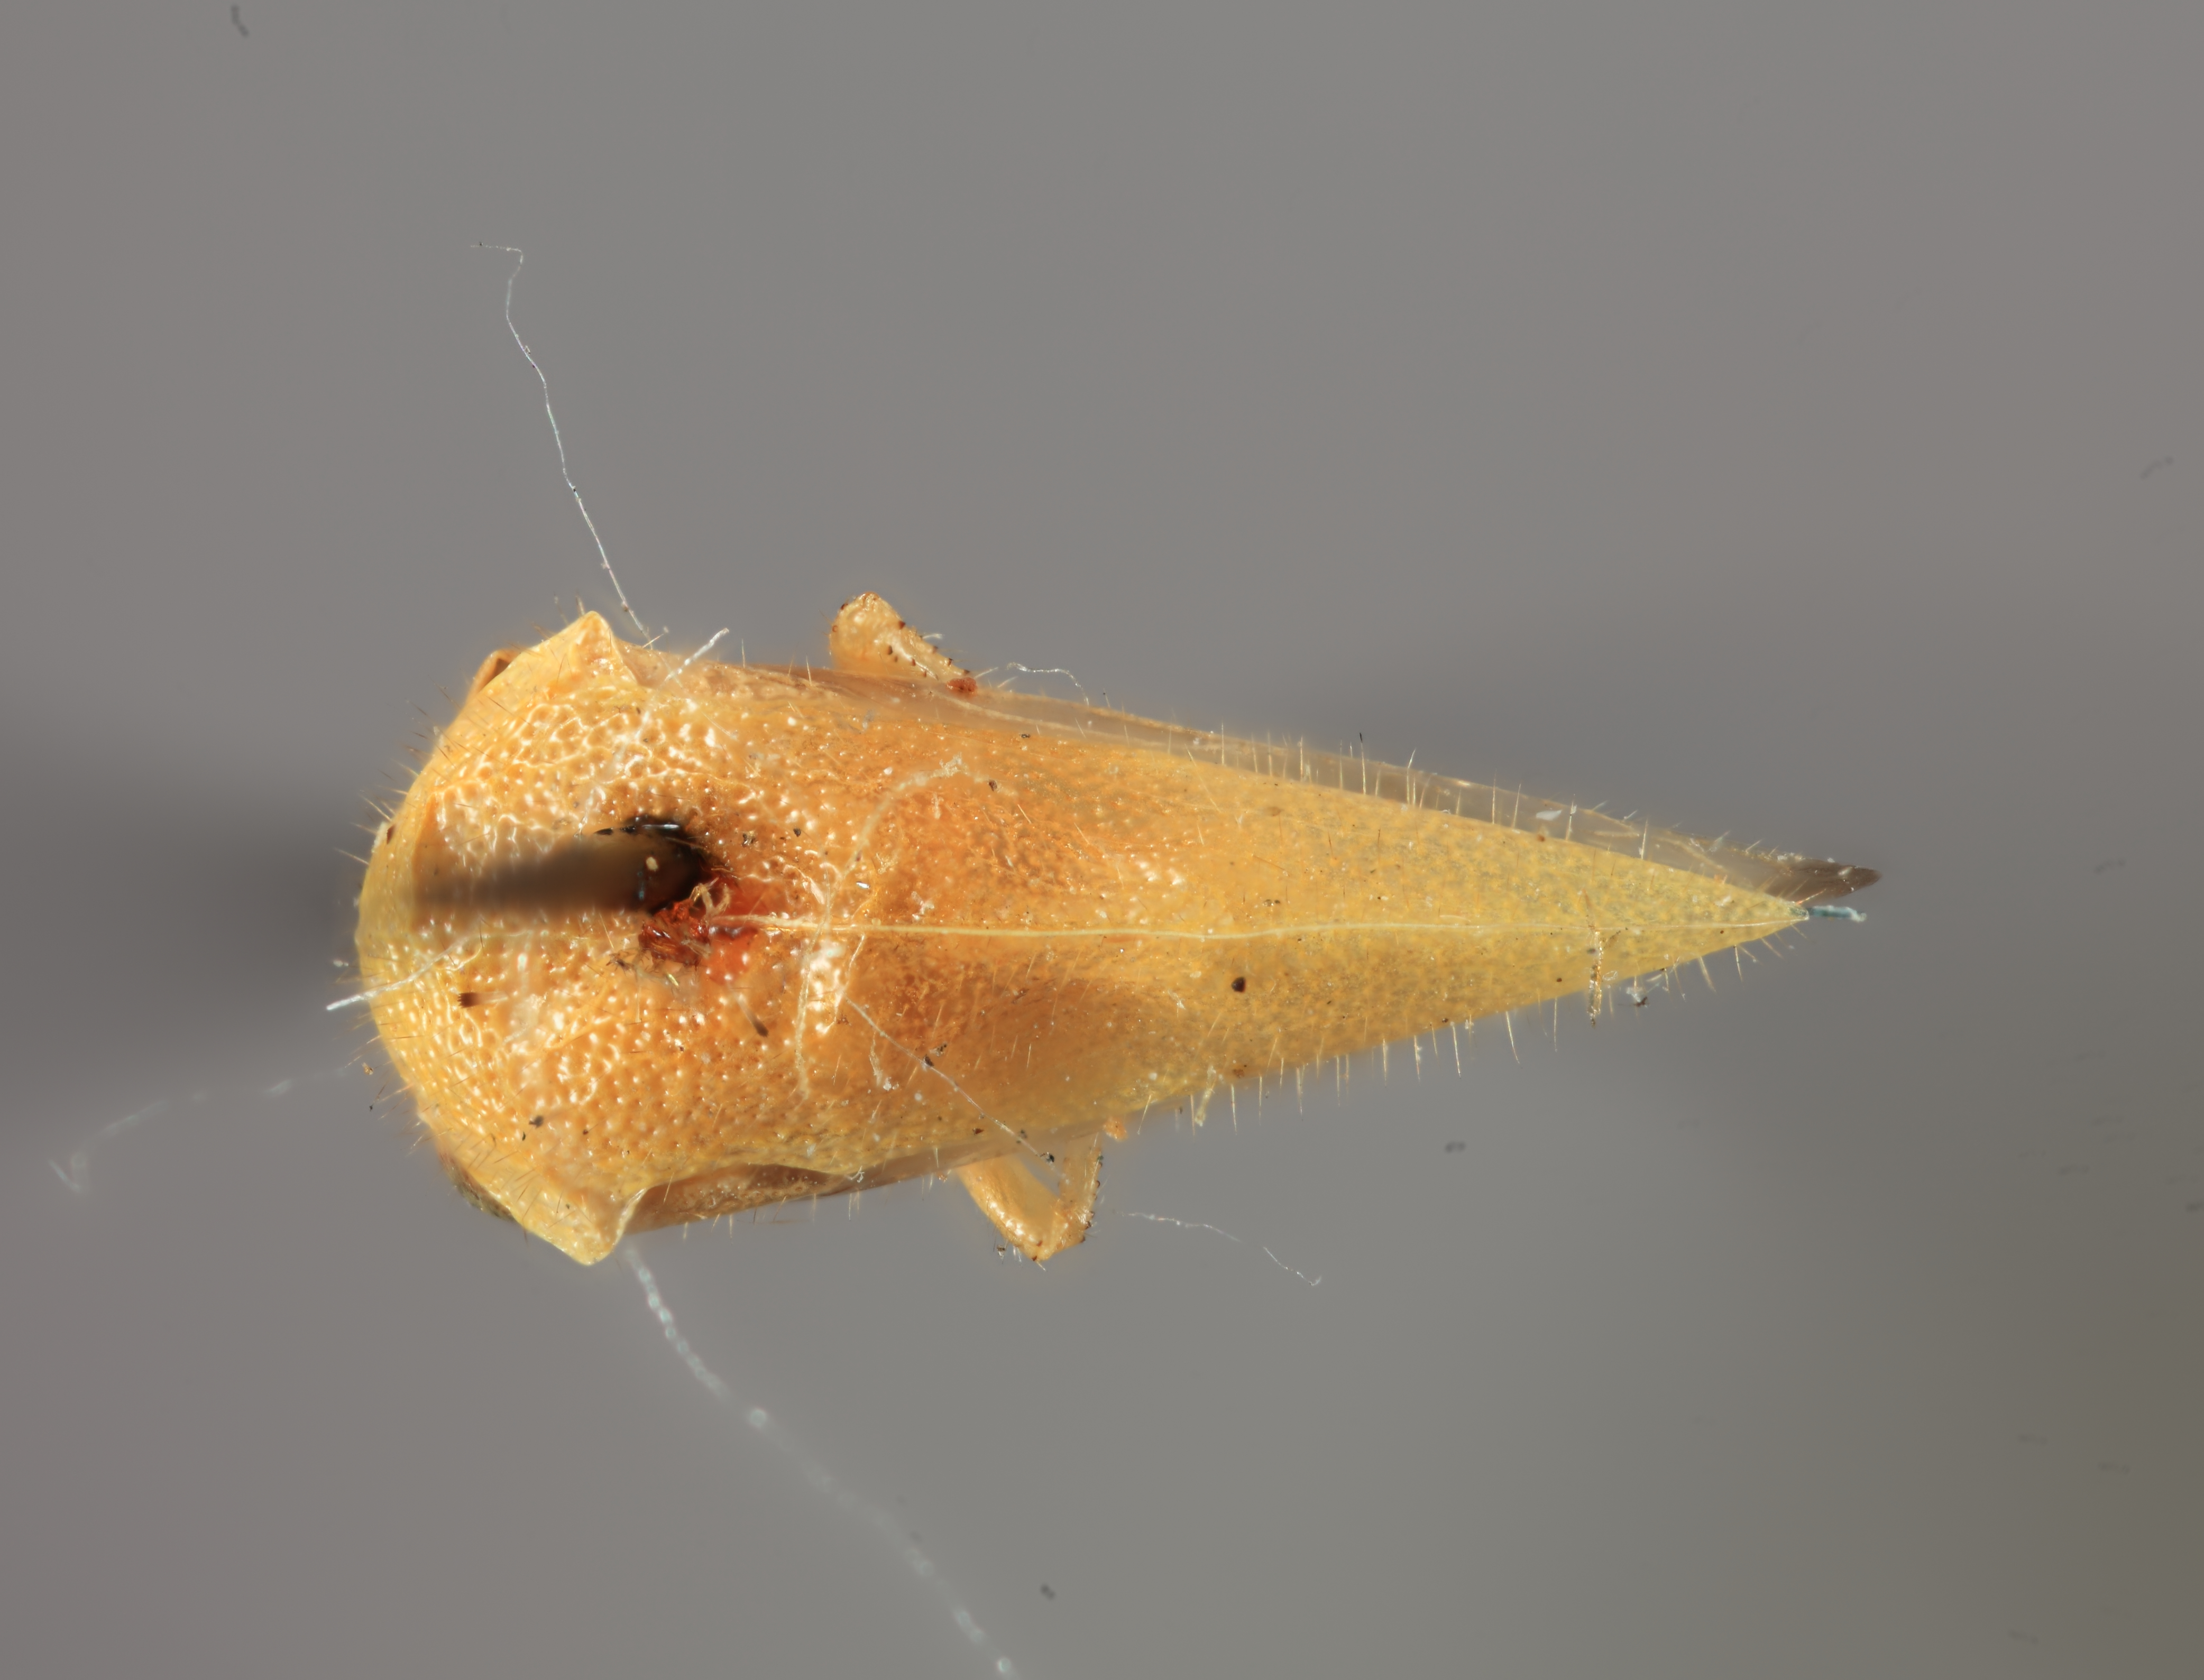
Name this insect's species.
Atymna pilosa
